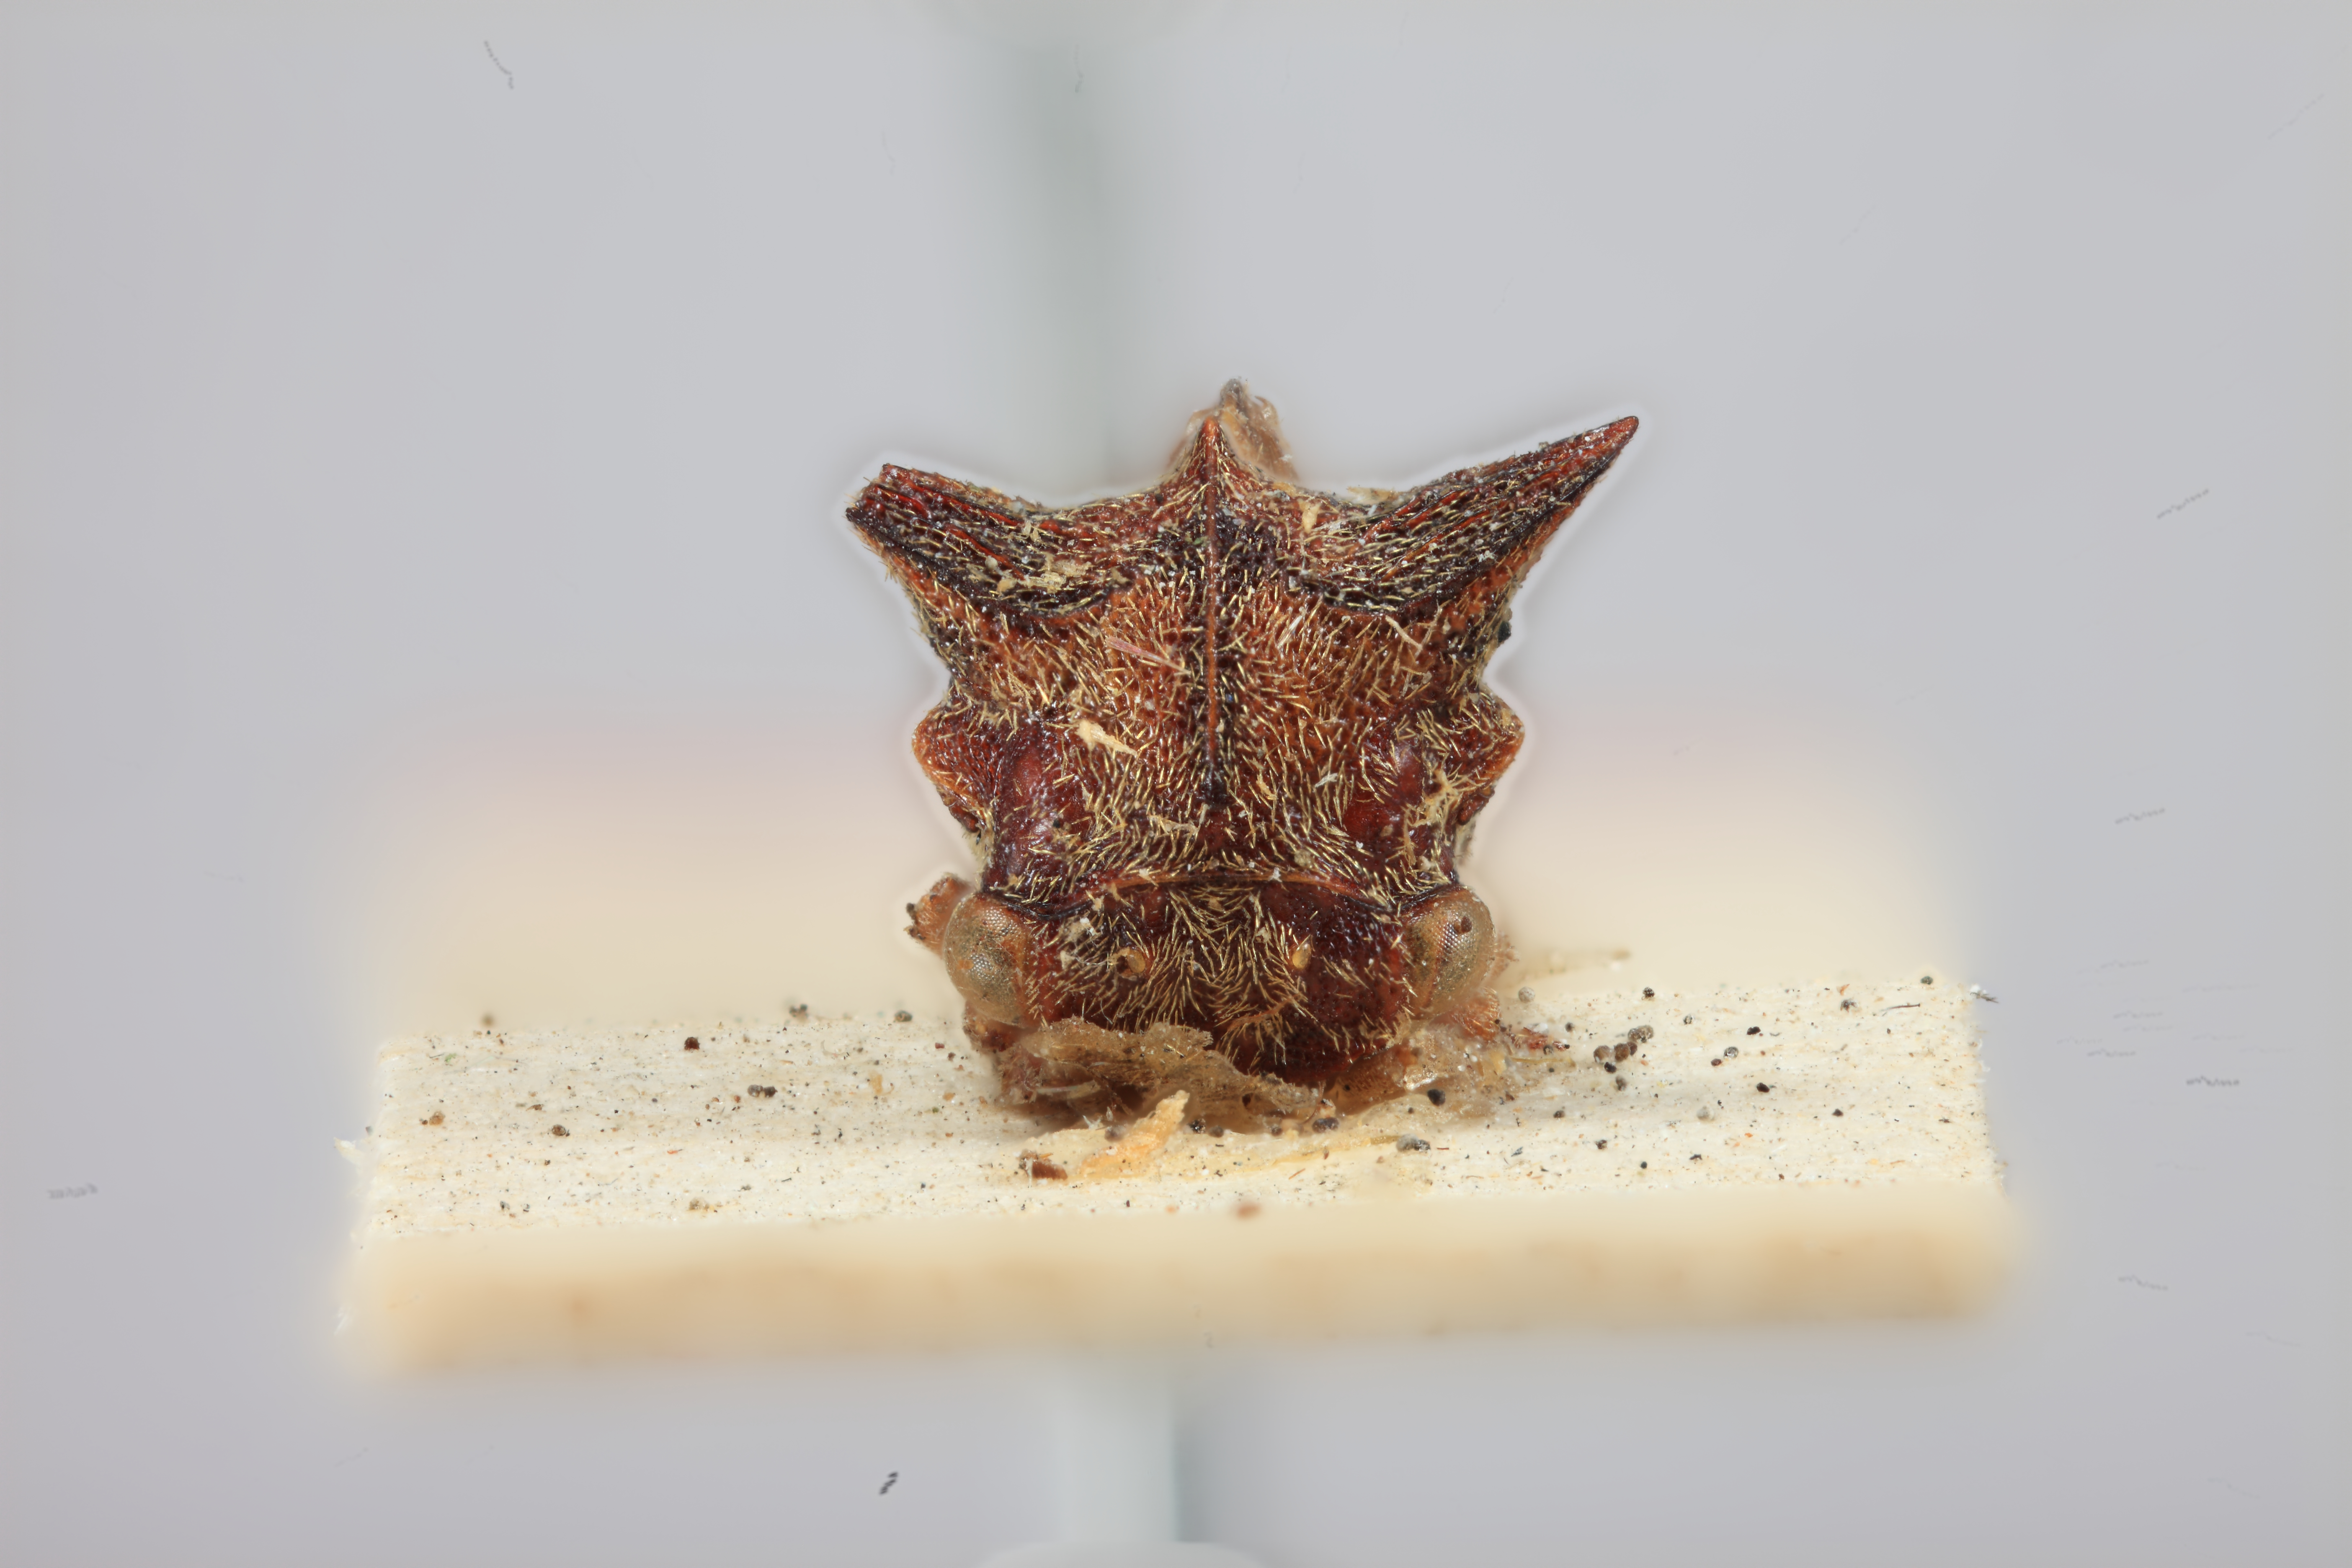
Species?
Acanthucus flavodorsus
